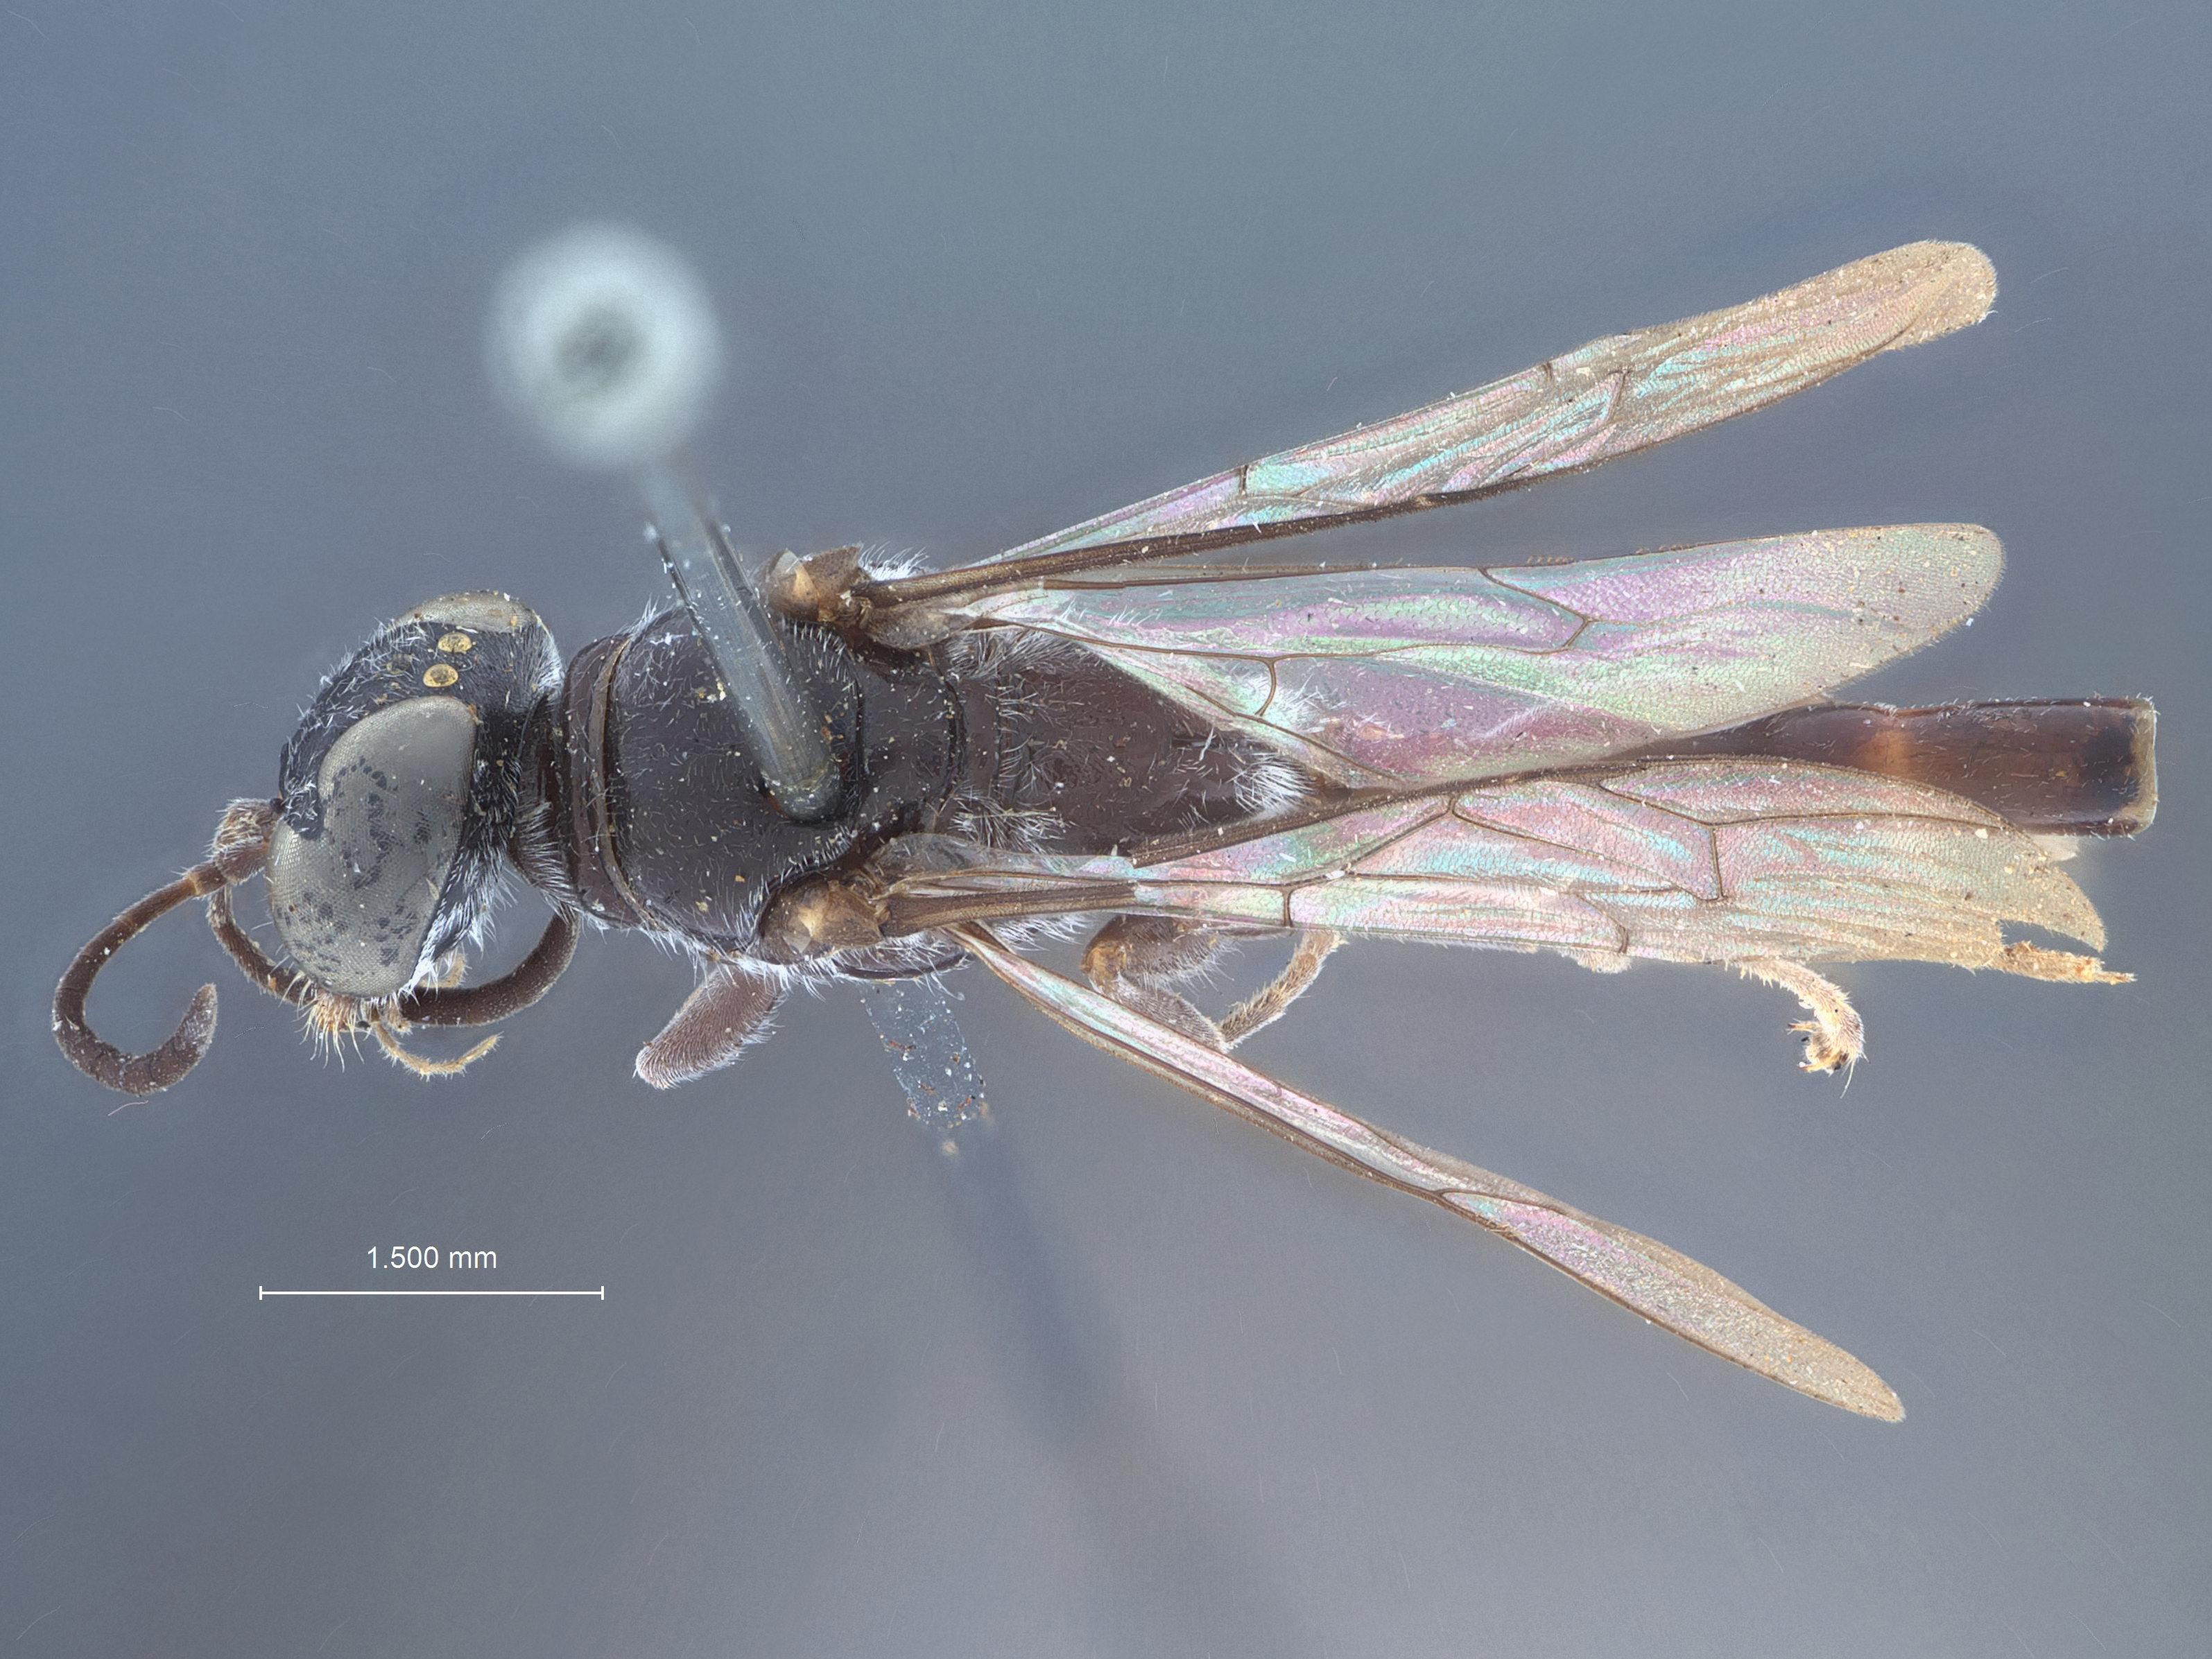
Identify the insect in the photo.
Trypoxylon cidicum
